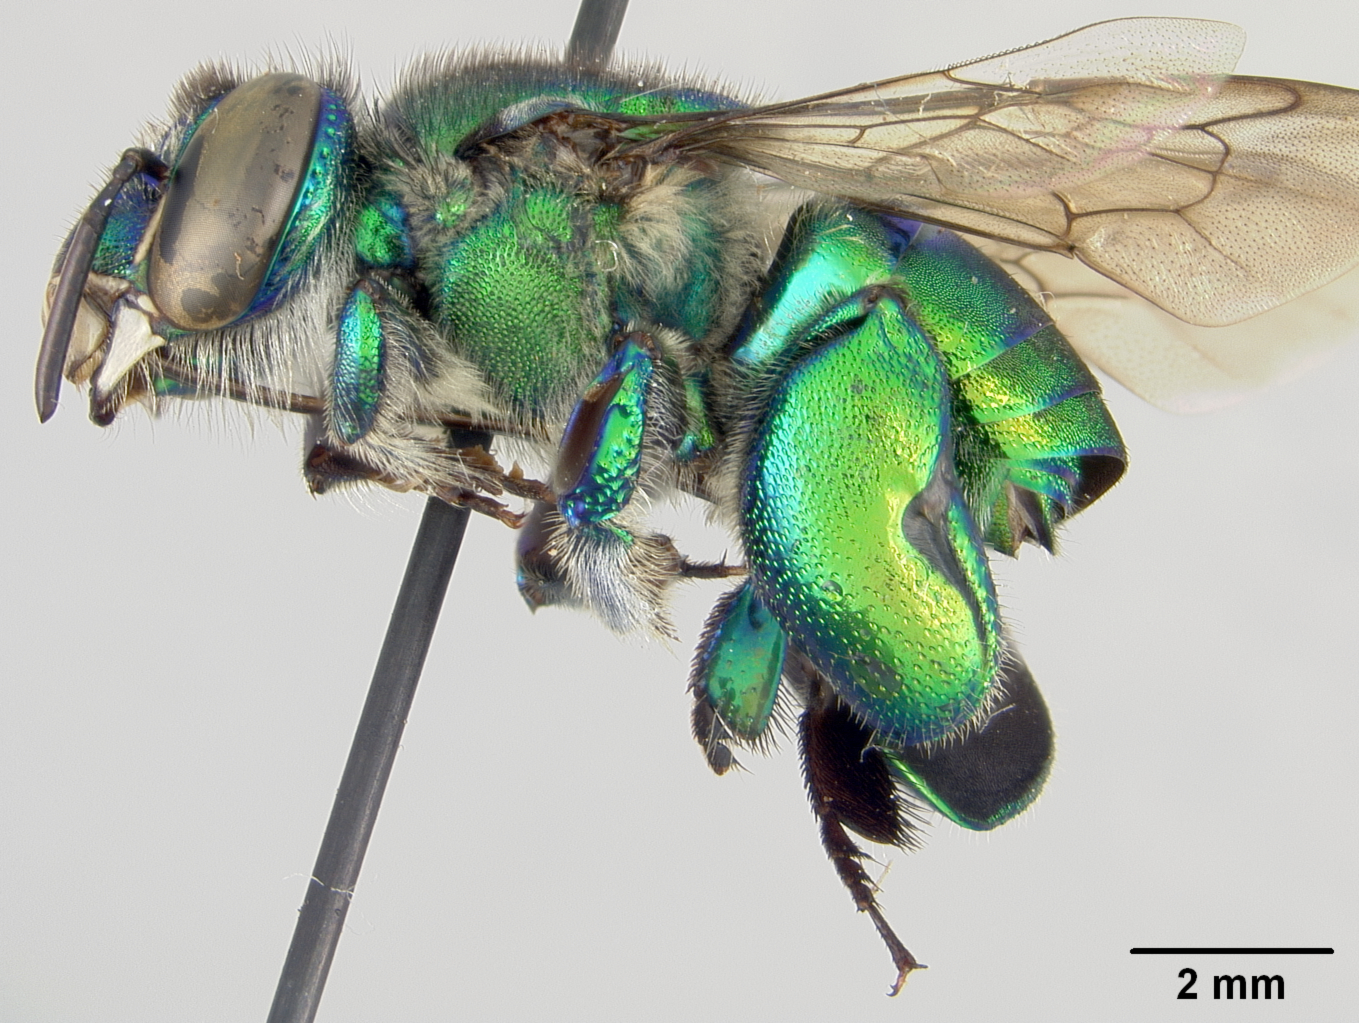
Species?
Euglossa mourei
